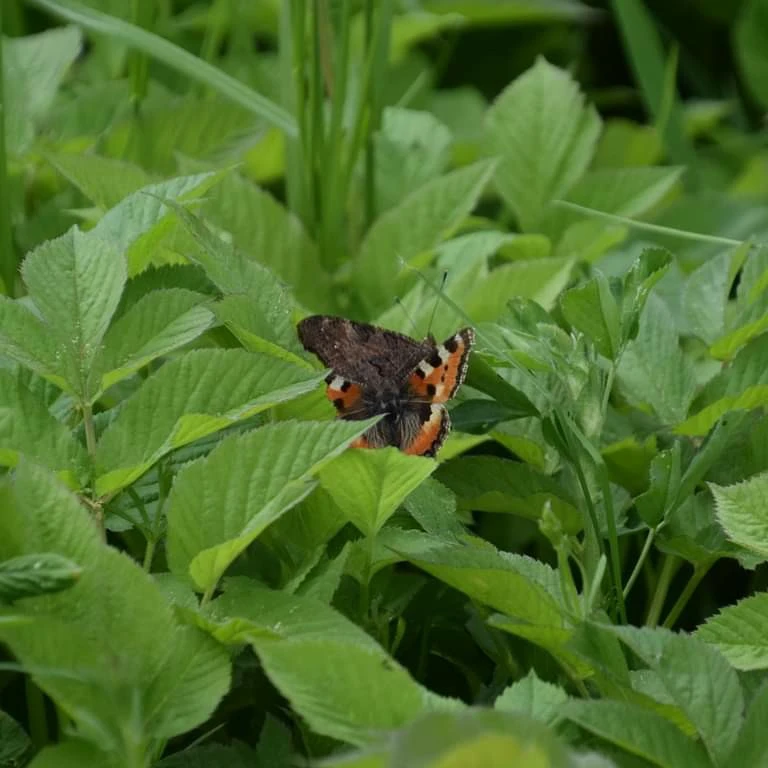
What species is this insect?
Aglais urticae
